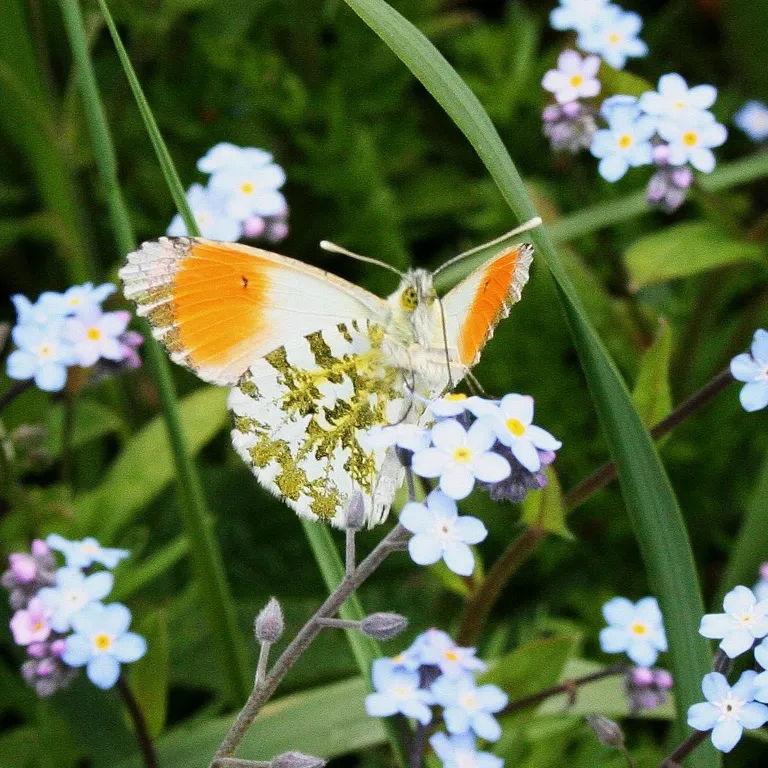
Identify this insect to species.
Anthocharis cardamines
